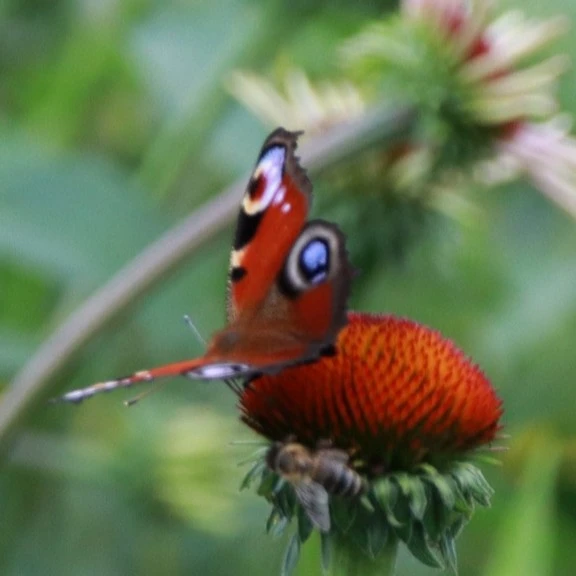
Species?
Aglais io
